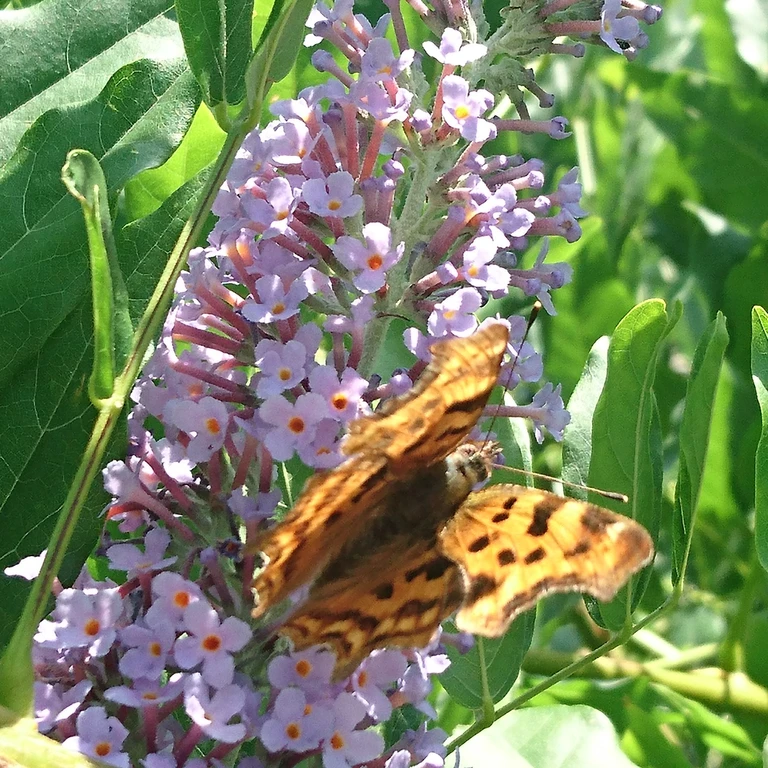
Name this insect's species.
Polygonia c-album
